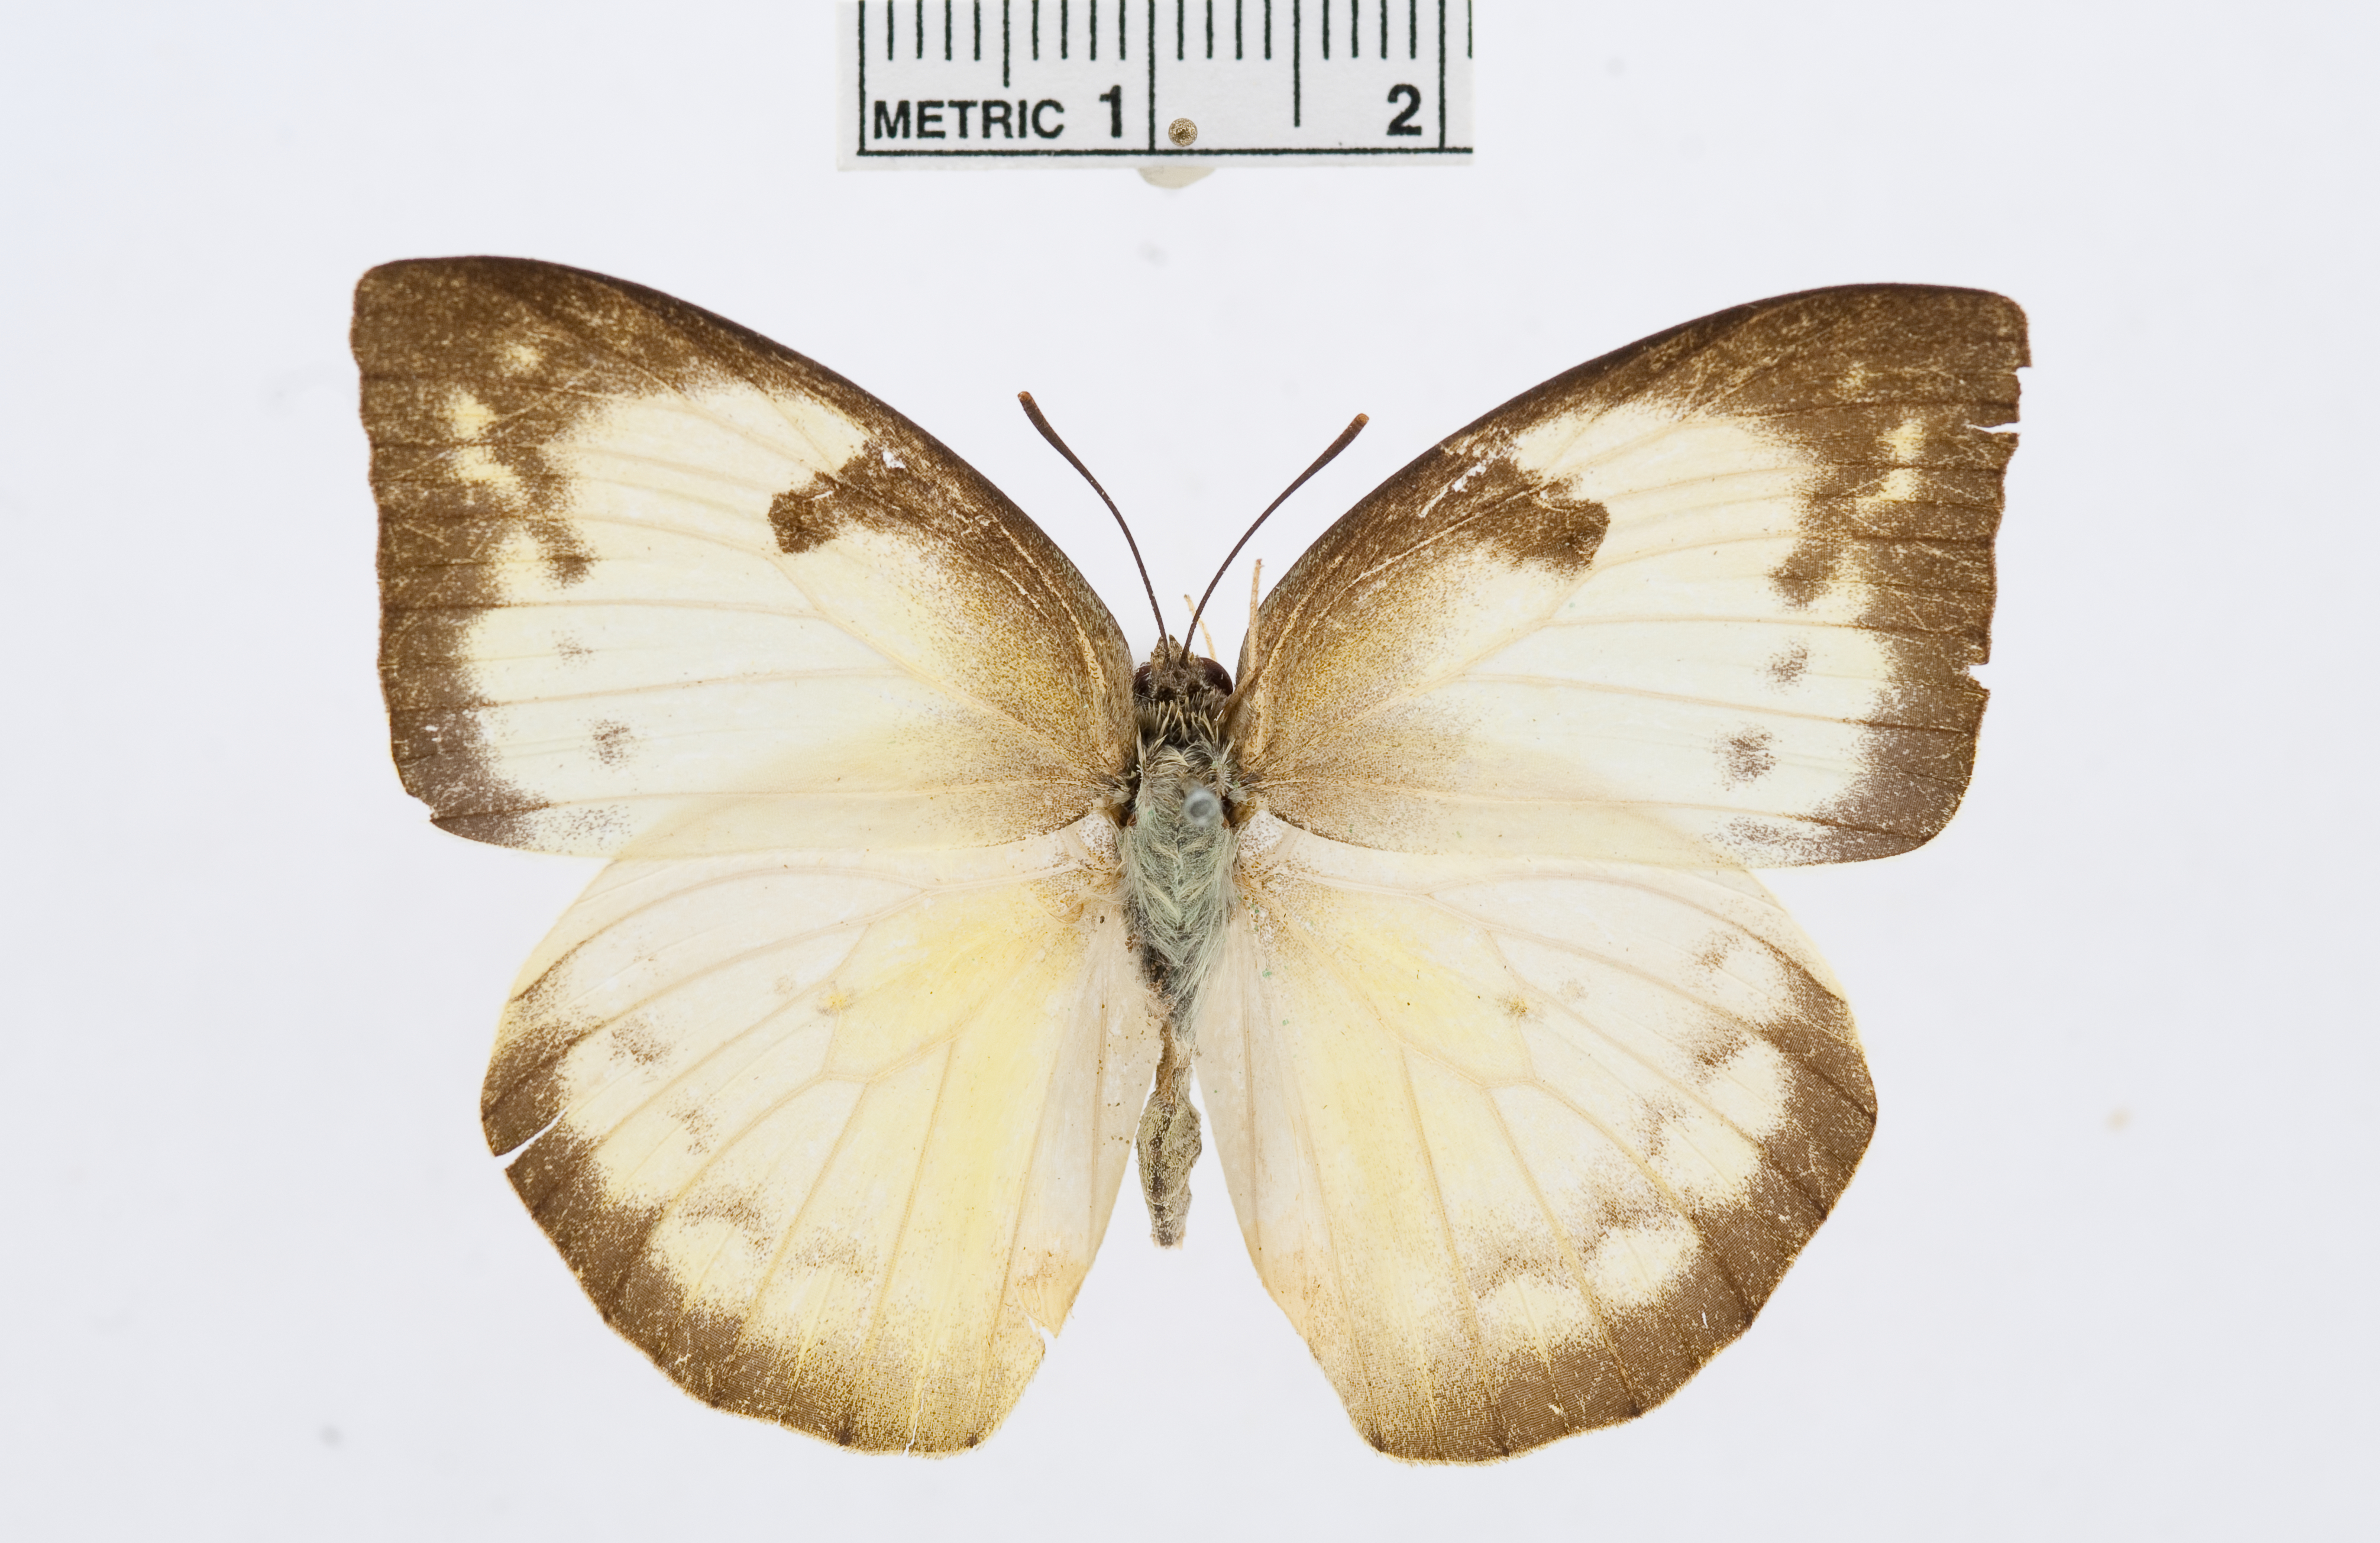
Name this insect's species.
Catopsilia pomona
